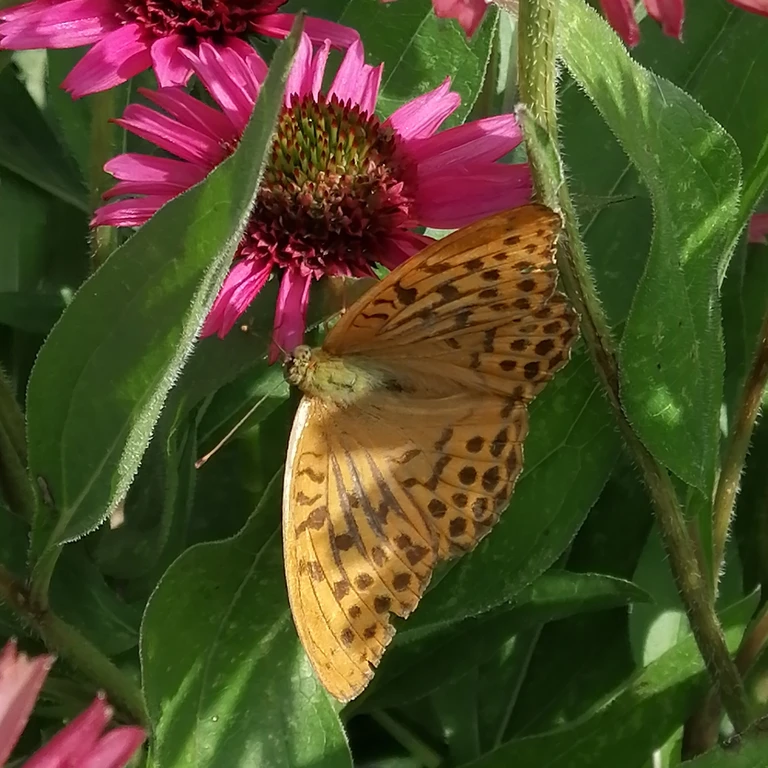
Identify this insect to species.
Argynnis paphia
